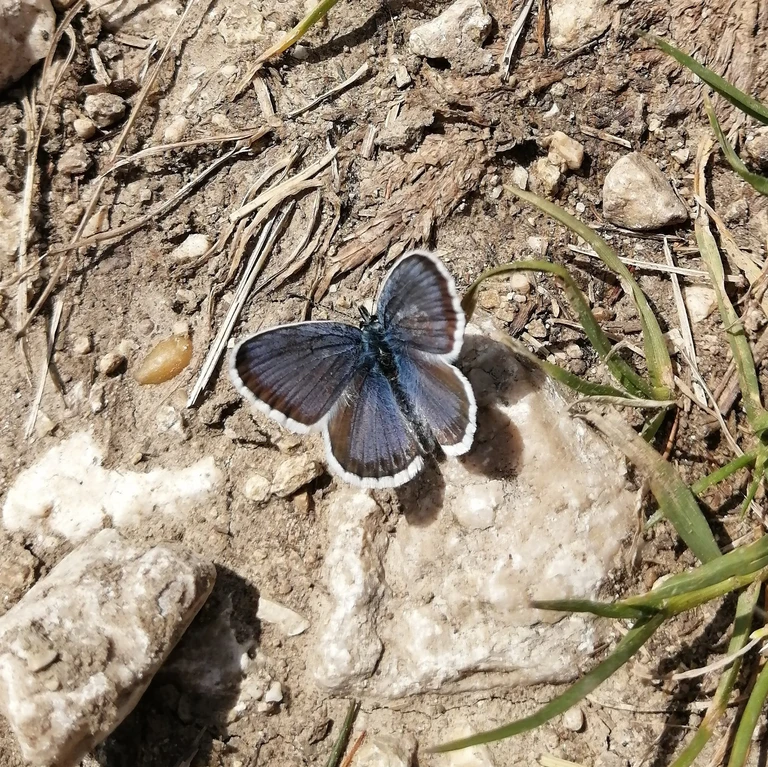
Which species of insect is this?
Plebejus argus
